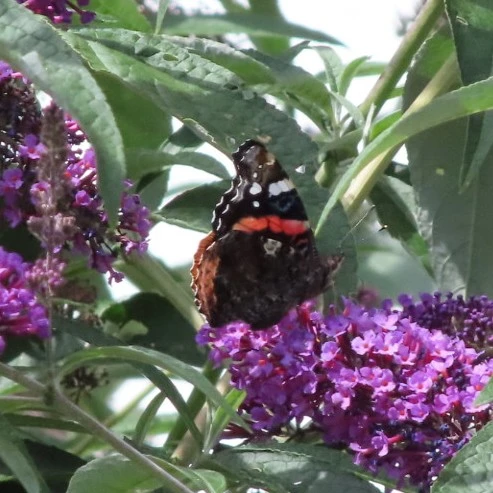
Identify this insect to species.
Vanessa atalanta
